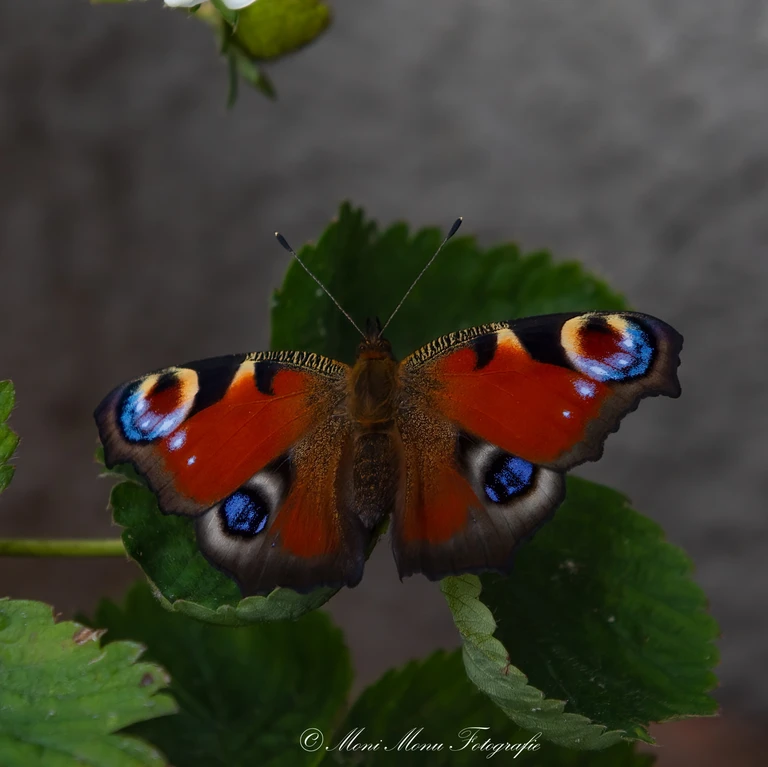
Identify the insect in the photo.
Aglais io
